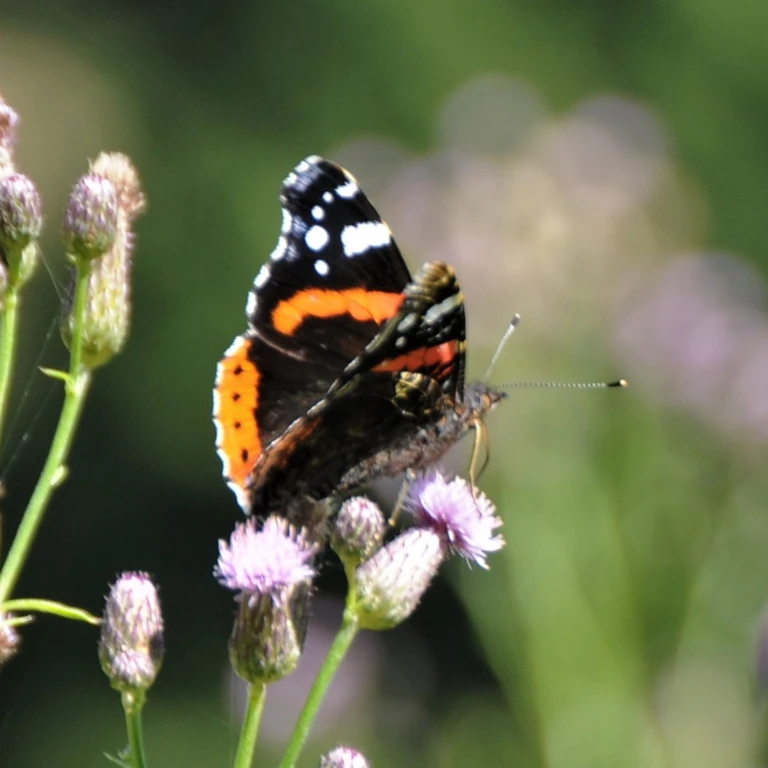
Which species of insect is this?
Vanessa atalanta
